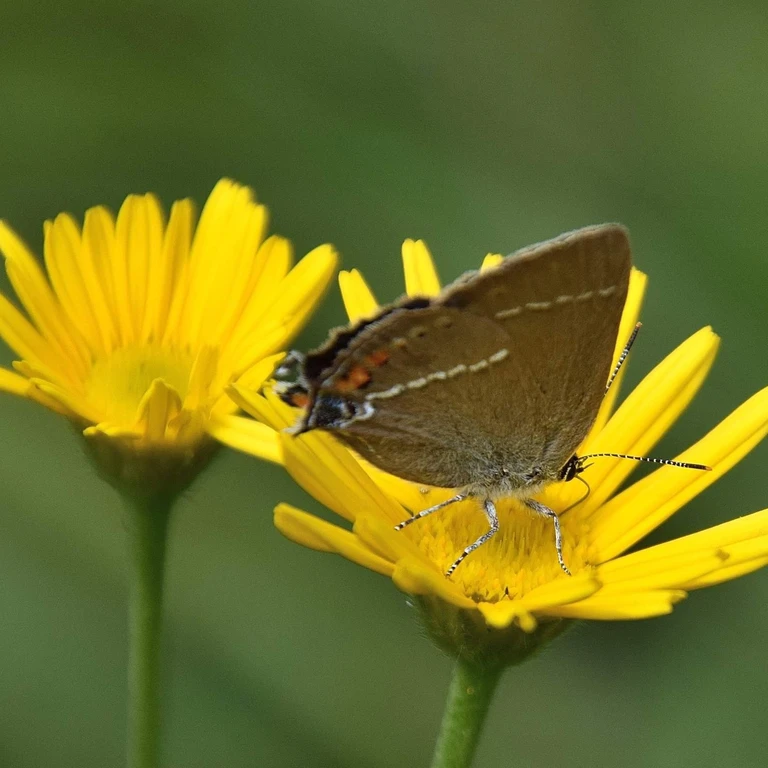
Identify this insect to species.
Satyrium spini (also Tuttiola spini)
